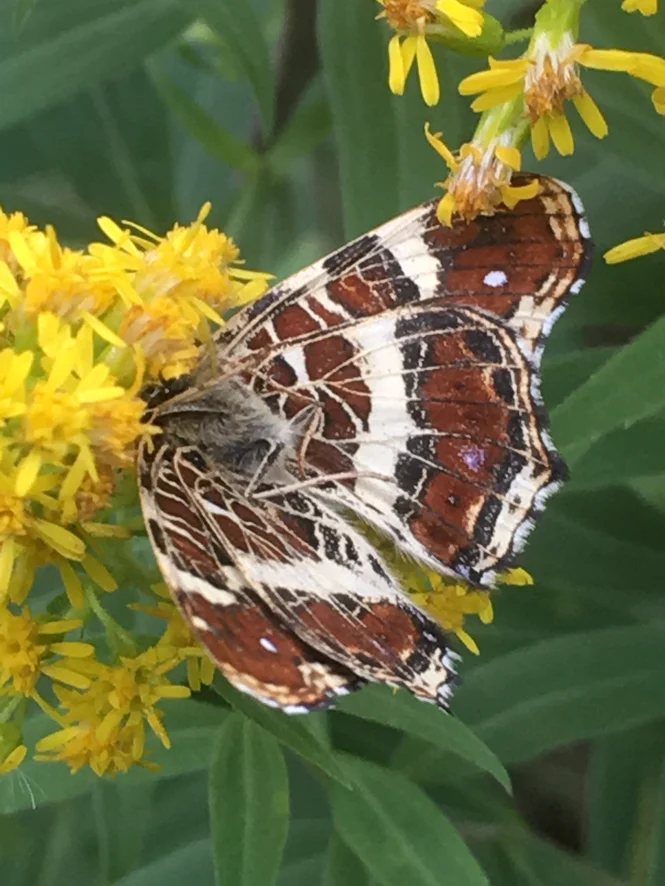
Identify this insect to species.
Araschnia levana
